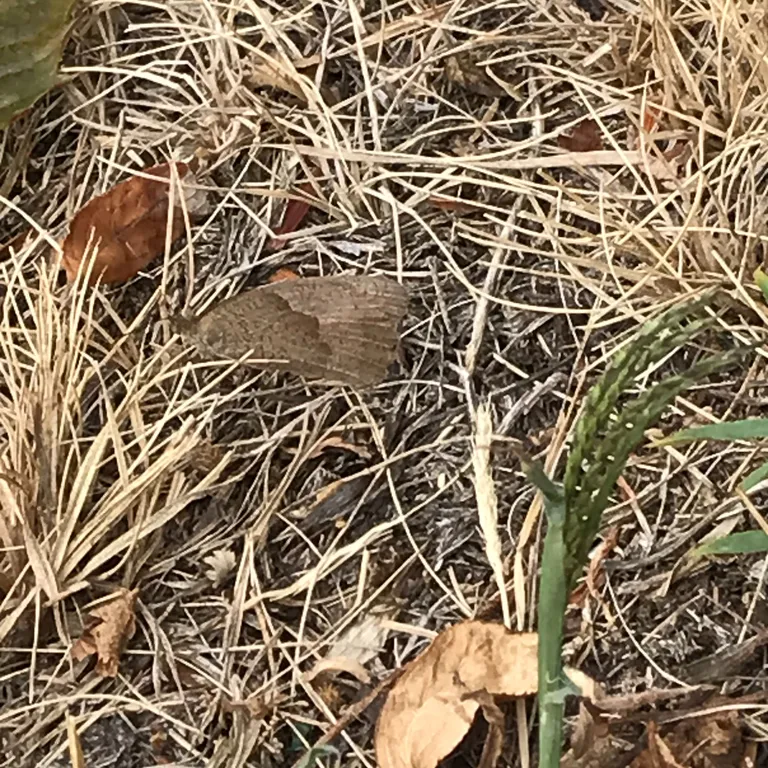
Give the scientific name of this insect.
Maniola jurtina
